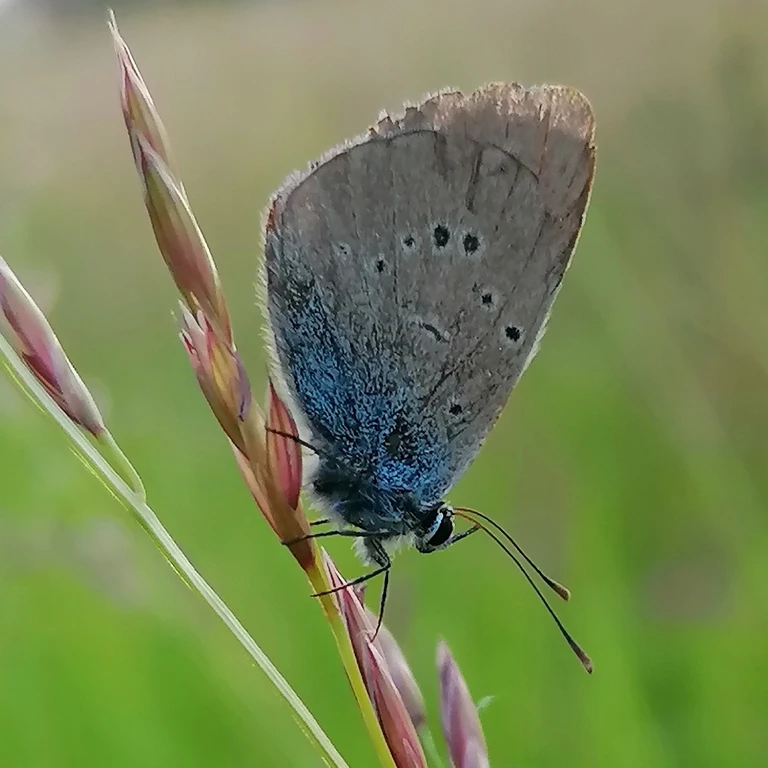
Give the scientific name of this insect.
Cyaniris semiargus
